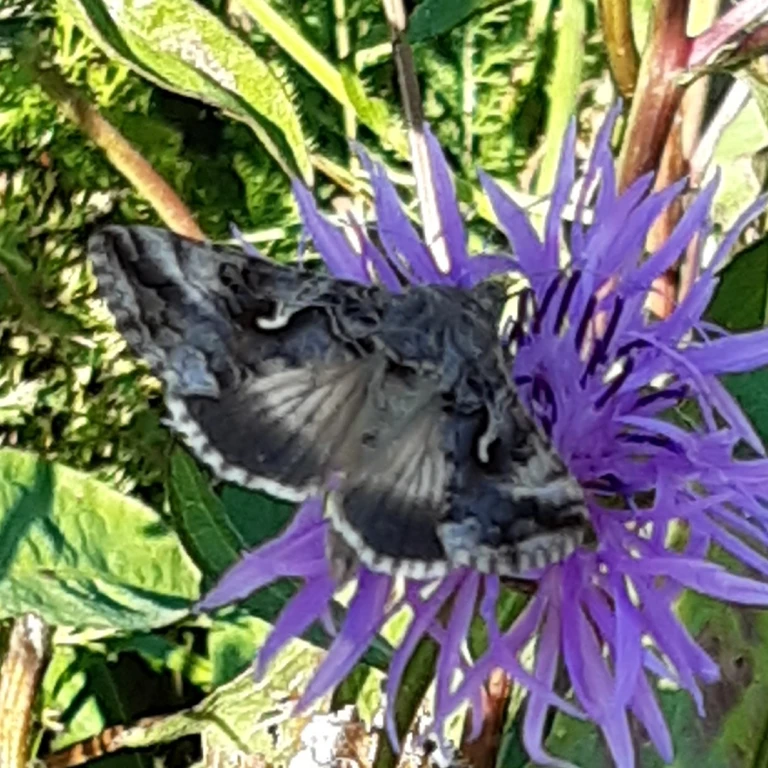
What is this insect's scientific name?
Autographa gamma
